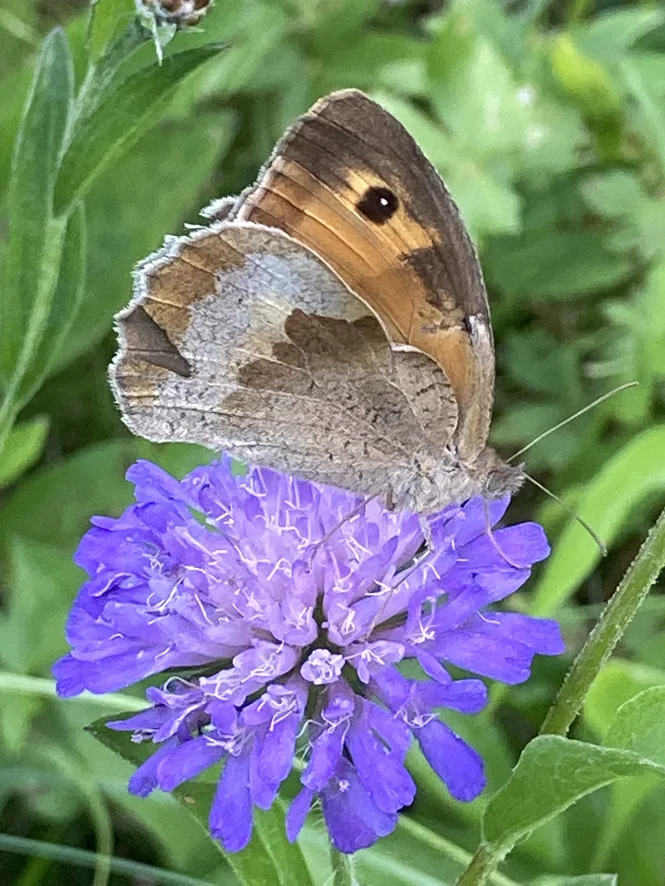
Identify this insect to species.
Maniola jurtina
